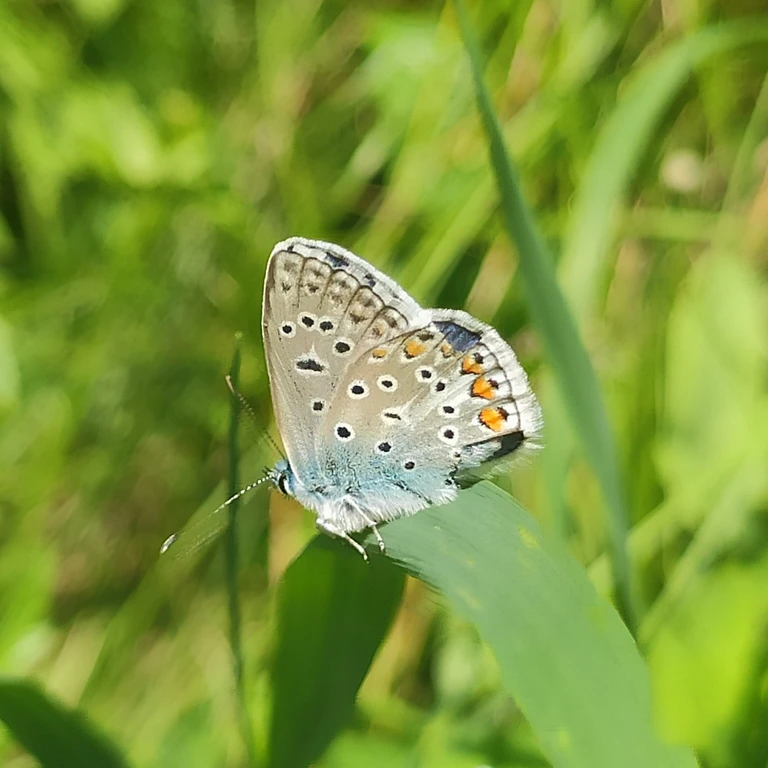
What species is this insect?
Polyommatus icarus
